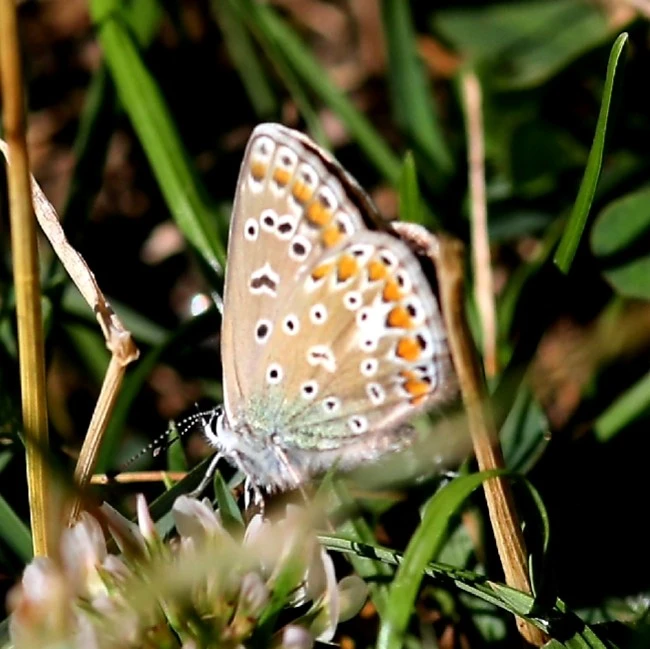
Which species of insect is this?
Polyommatus icarus
